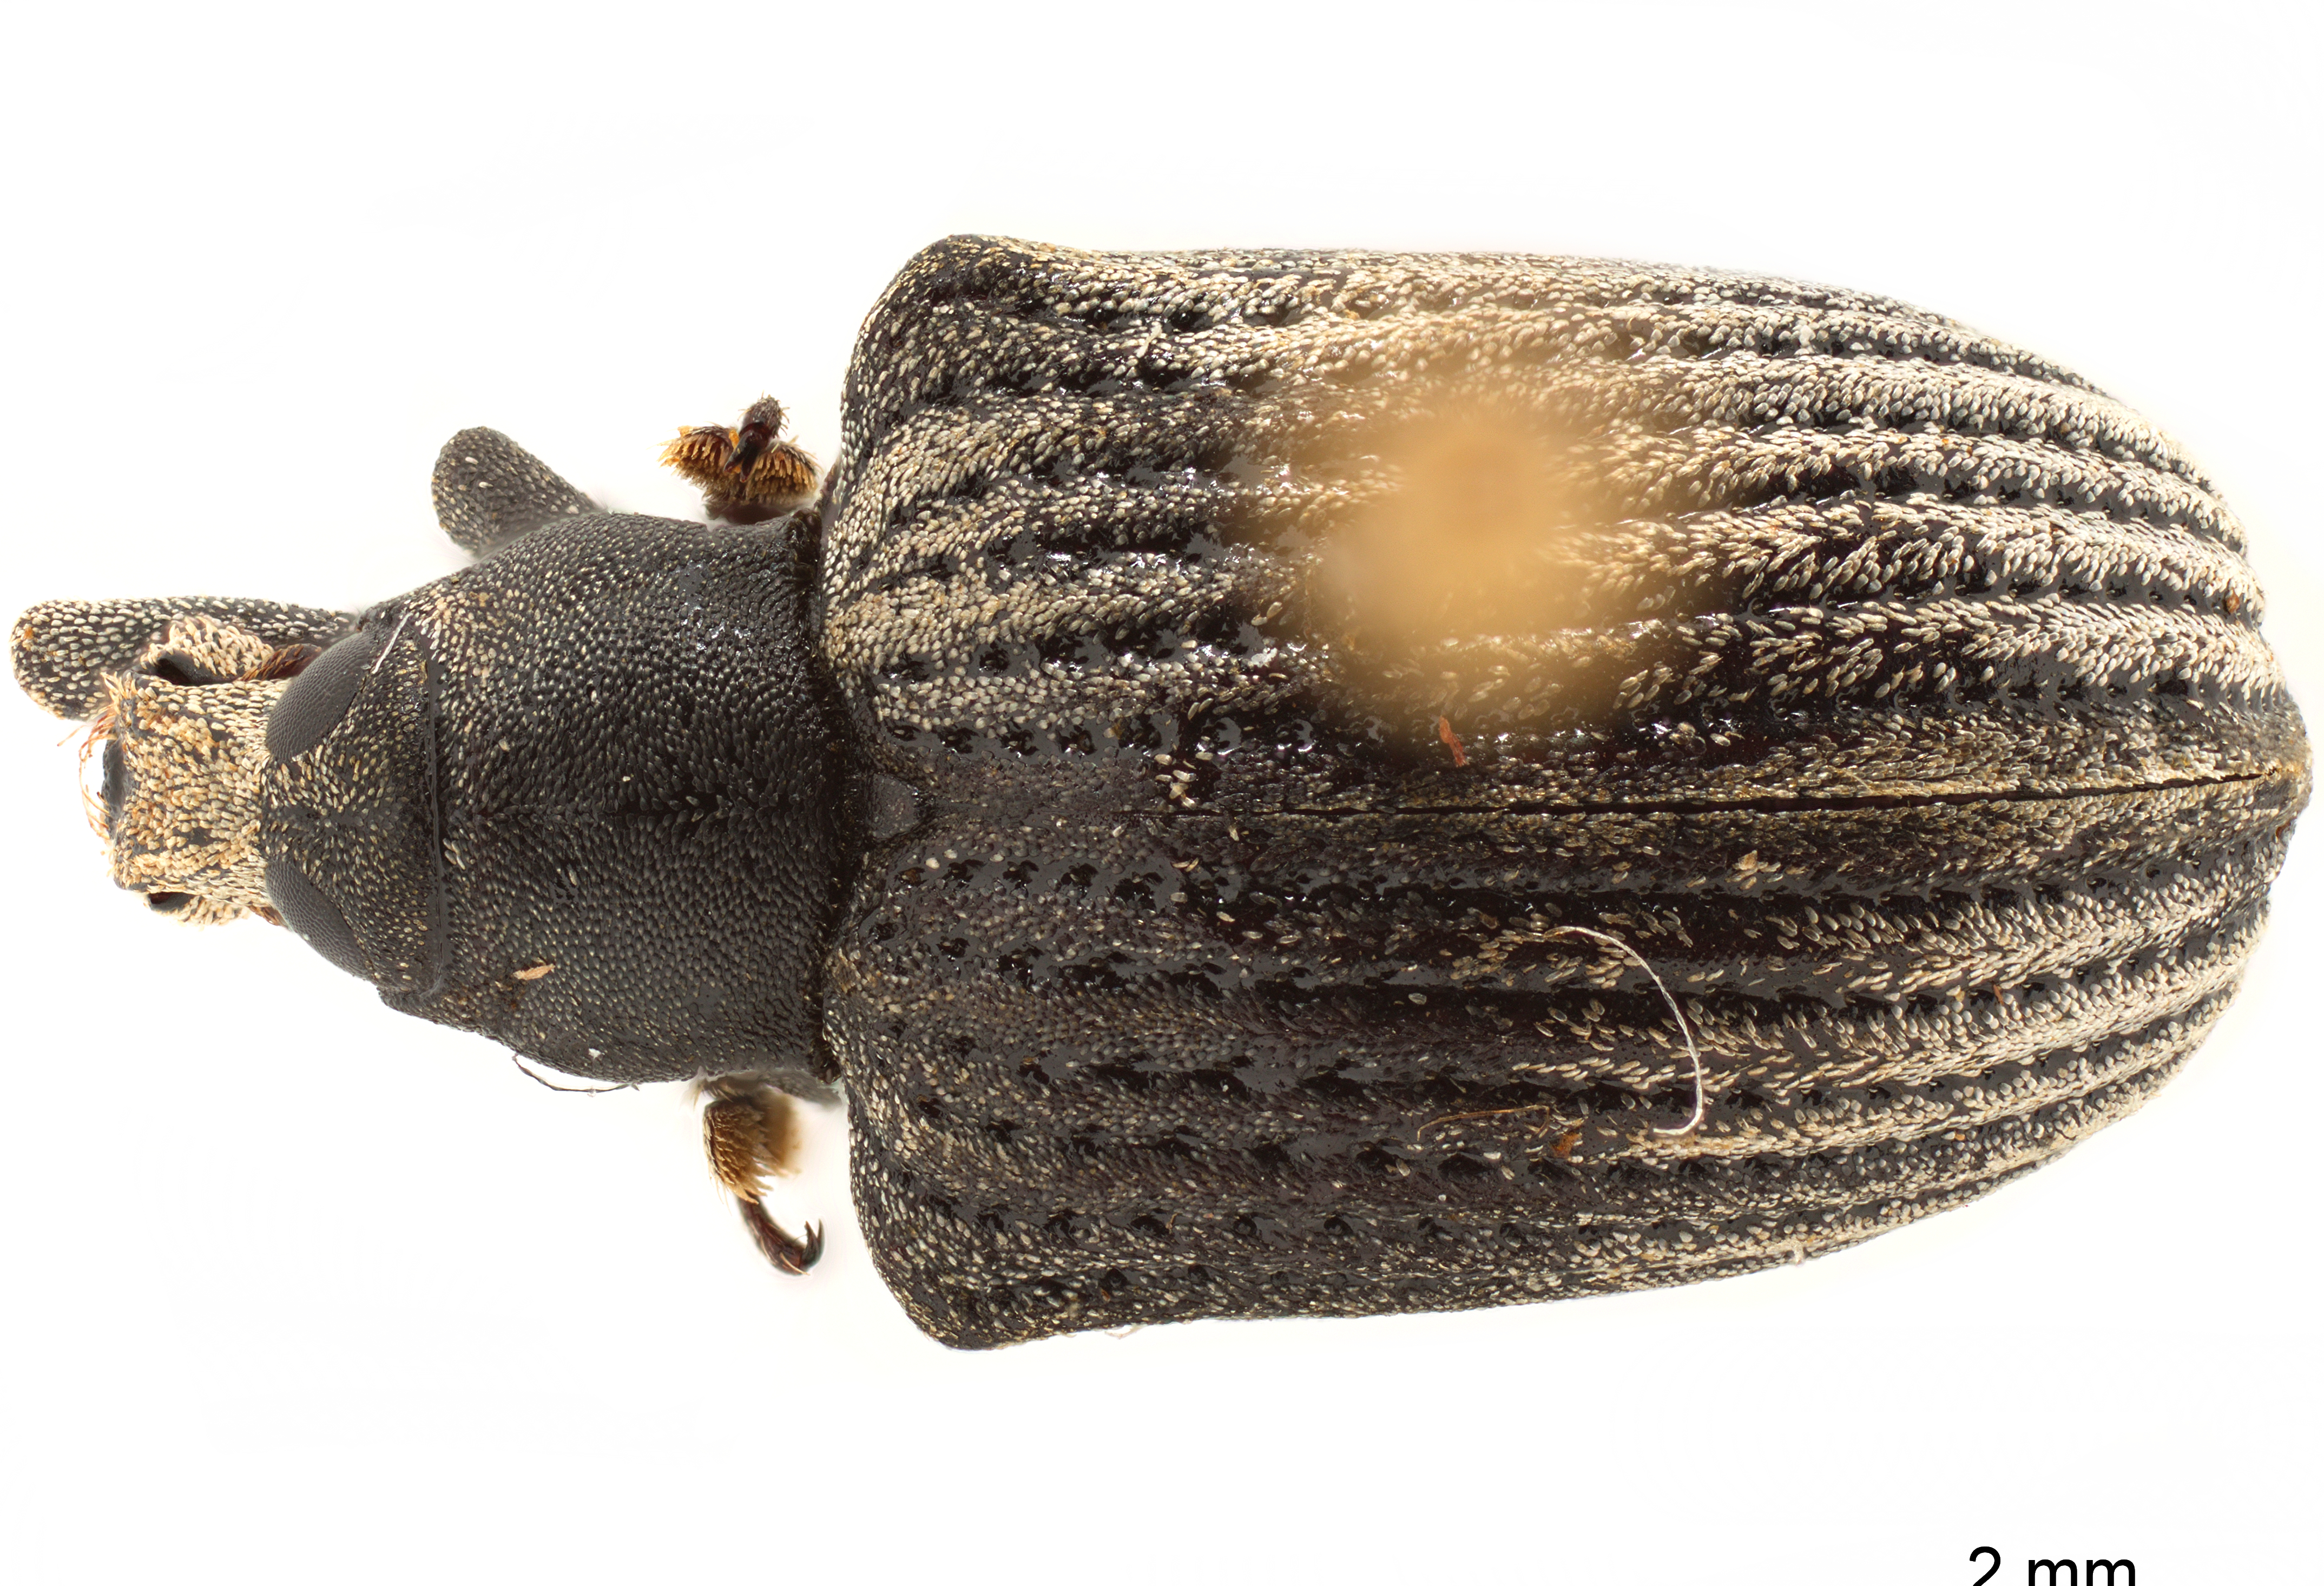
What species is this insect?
Cydianerus argenteus
